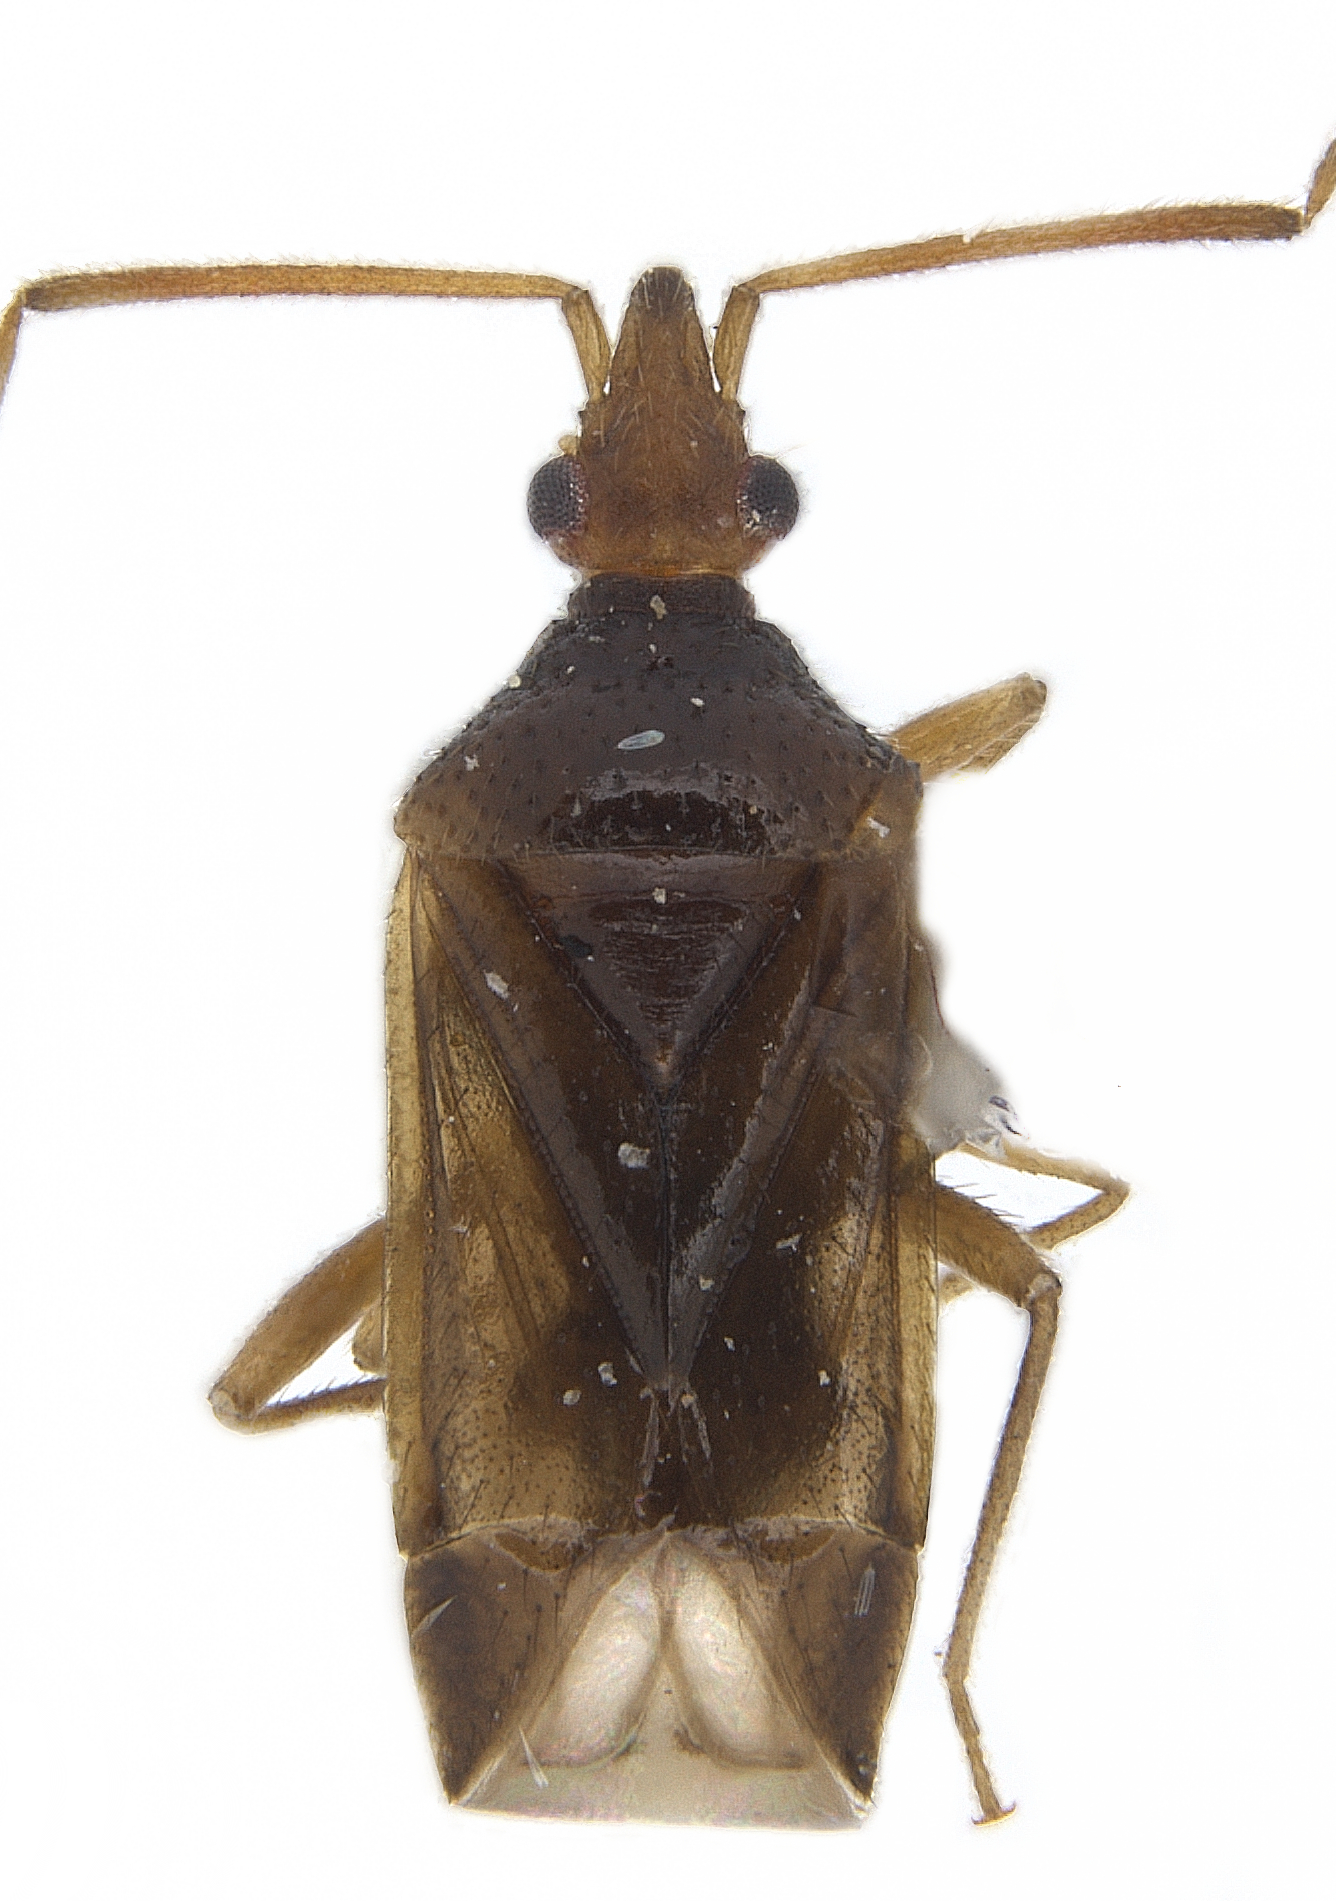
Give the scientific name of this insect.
Conocephalocoris nasicus
